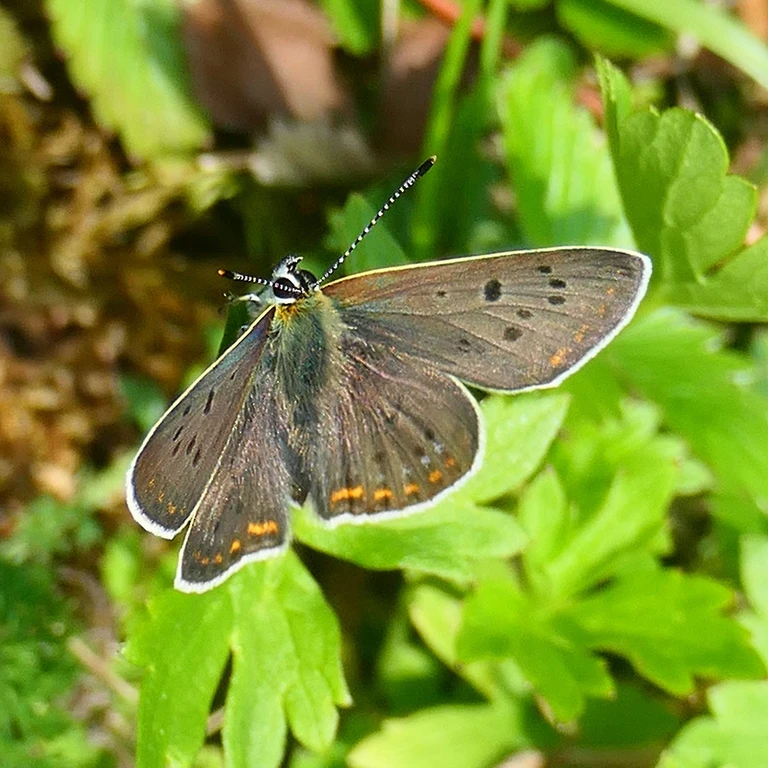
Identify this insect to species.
Lycaena tityrus (also Loweia tityrus)
